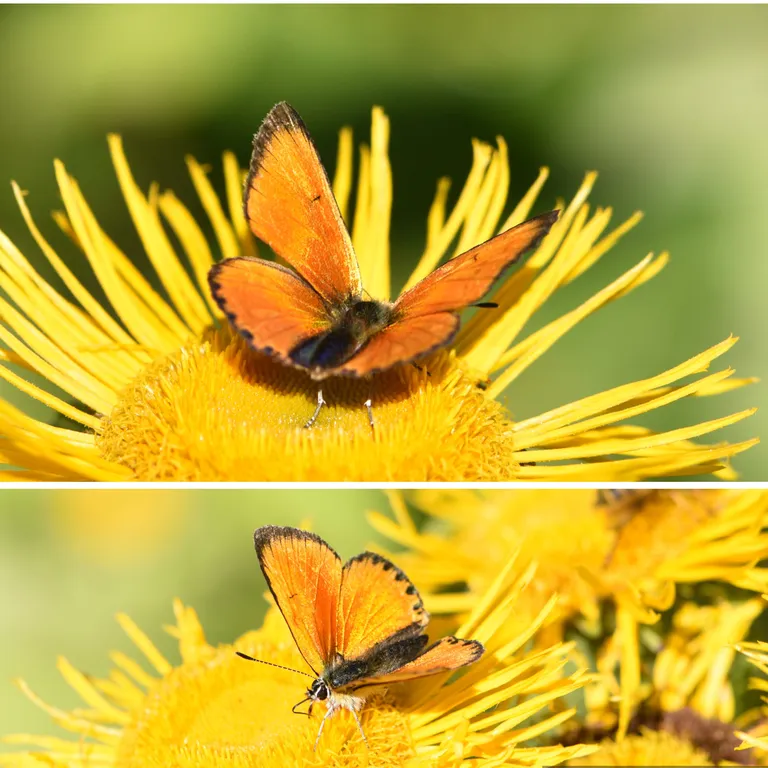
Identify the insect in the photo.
Lycaena virgaureae
